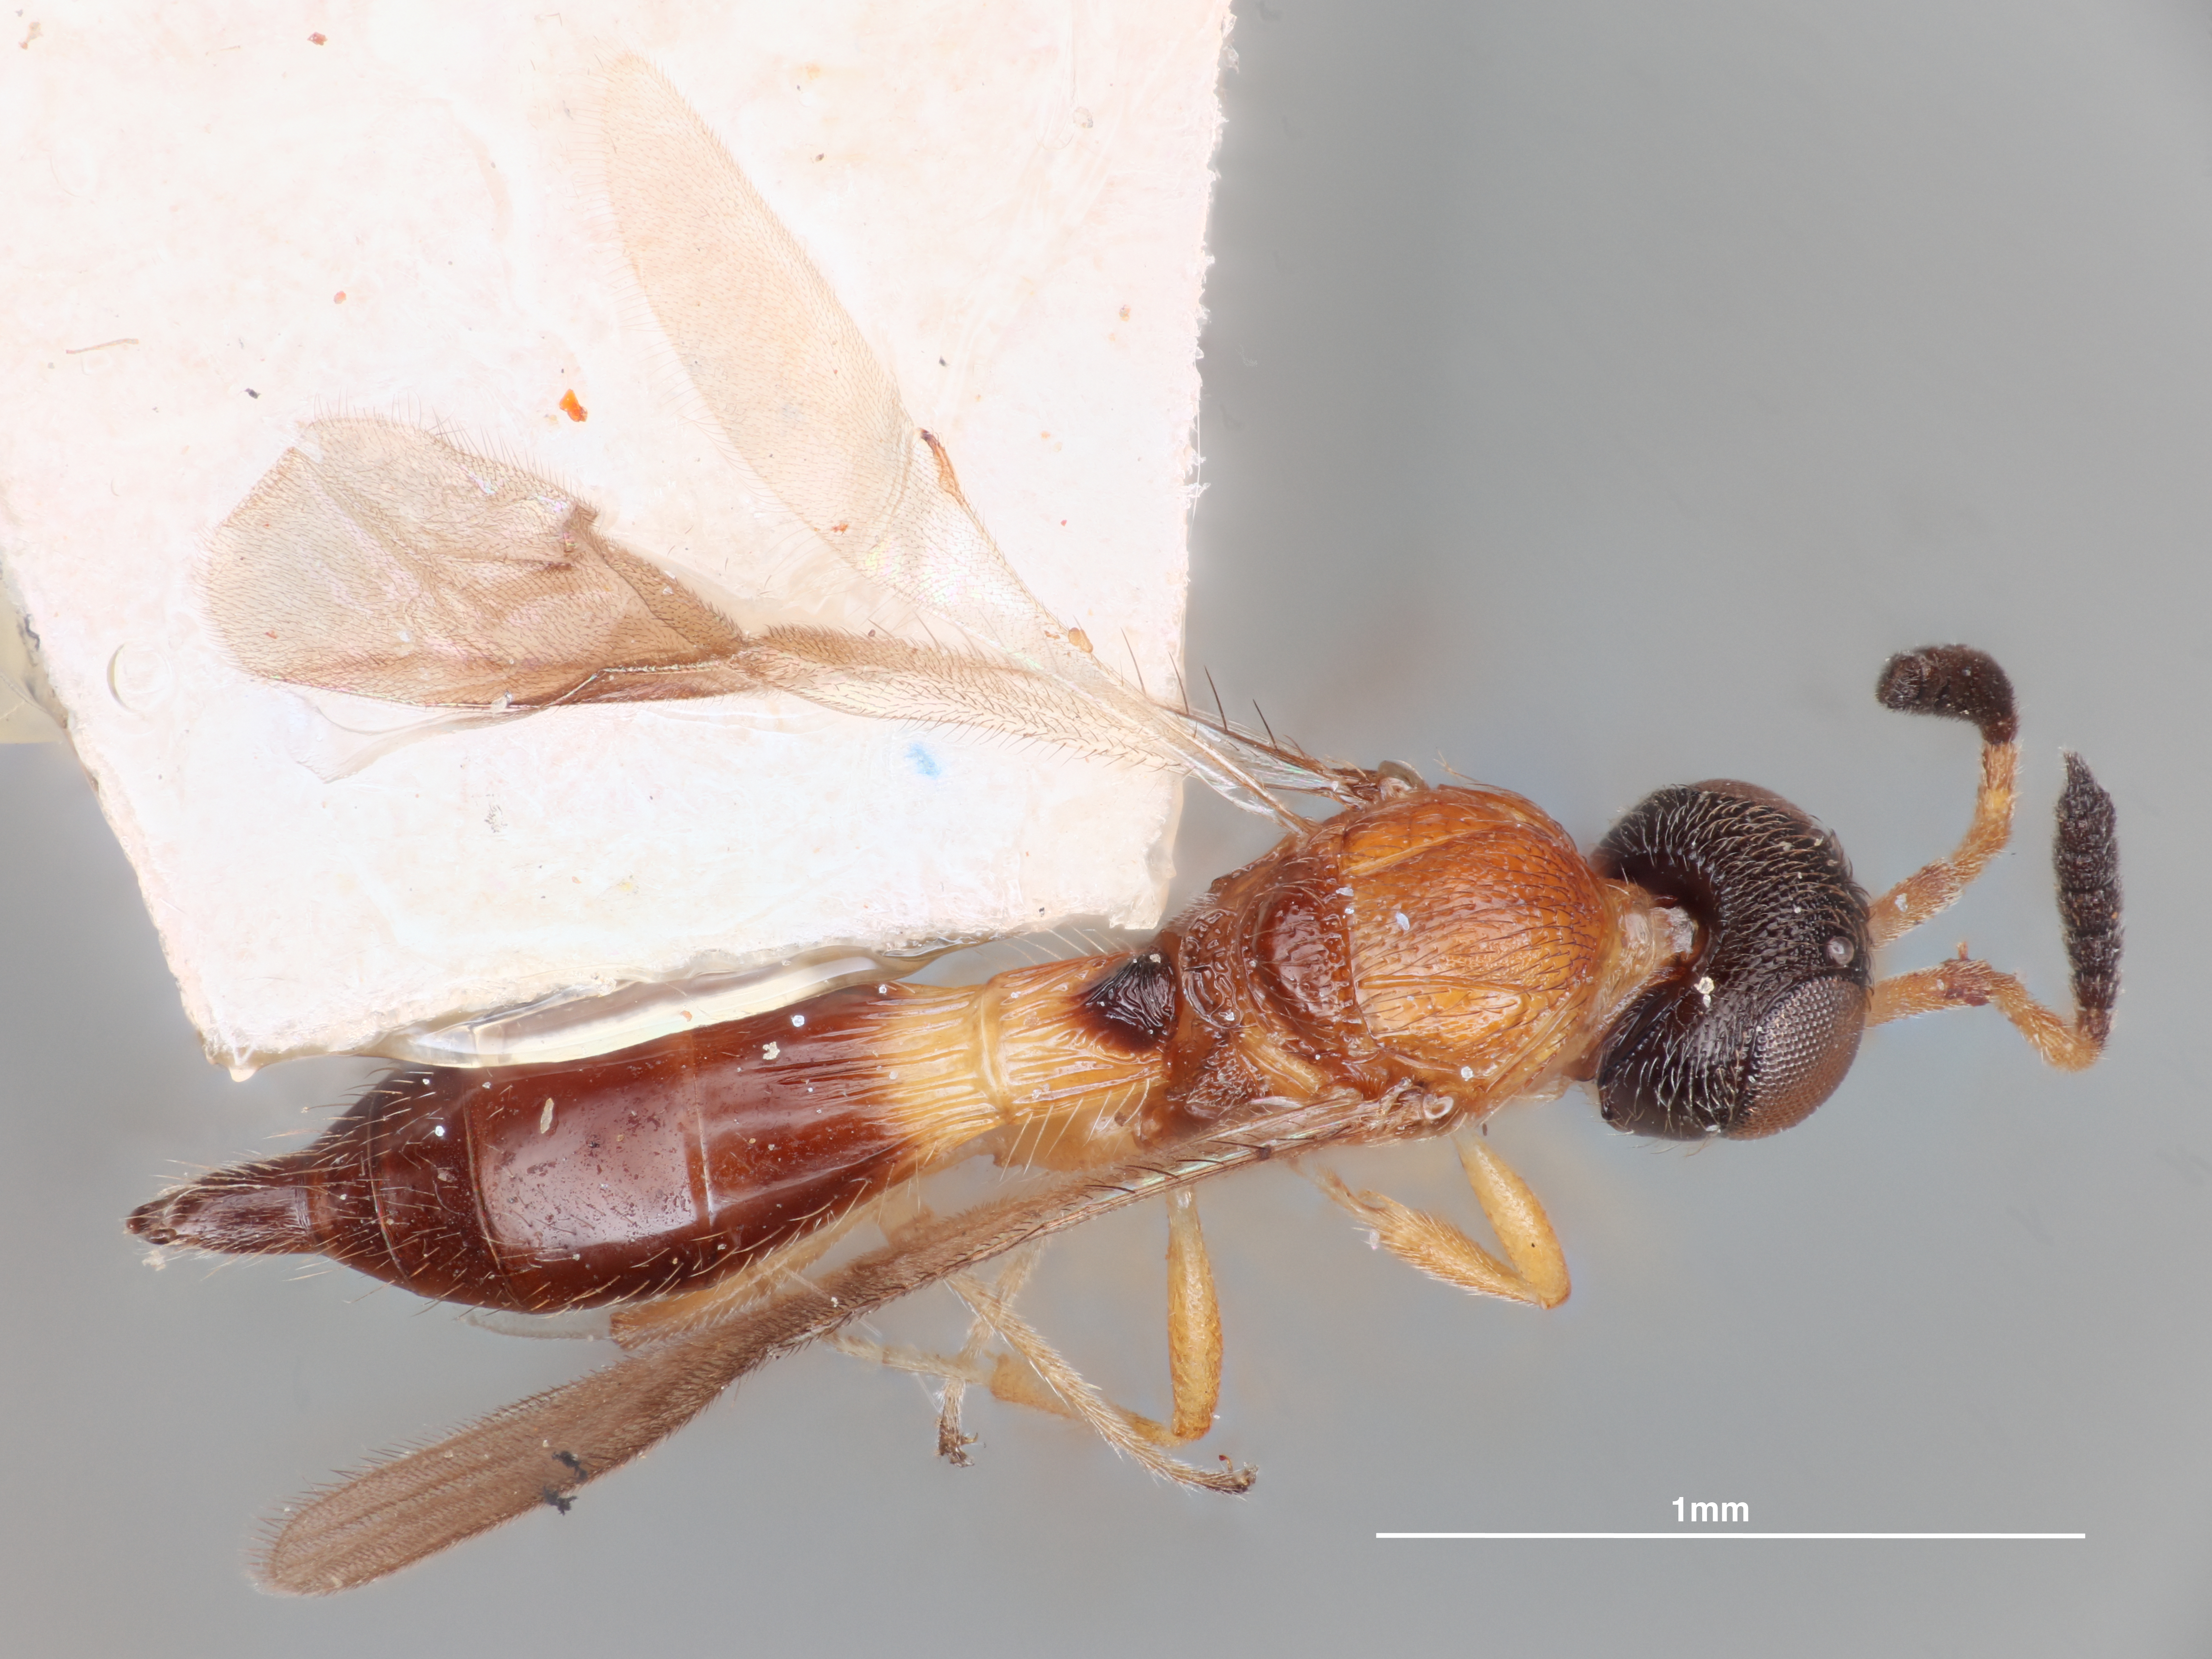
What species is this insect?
Calliscelio orientalis
